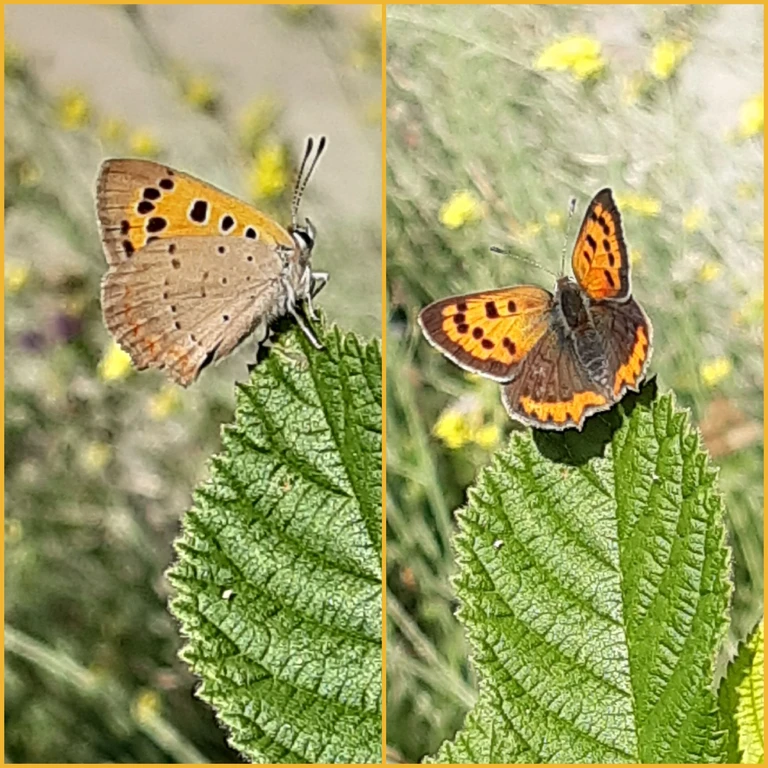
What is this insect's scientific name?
Lycaena phlaeas
